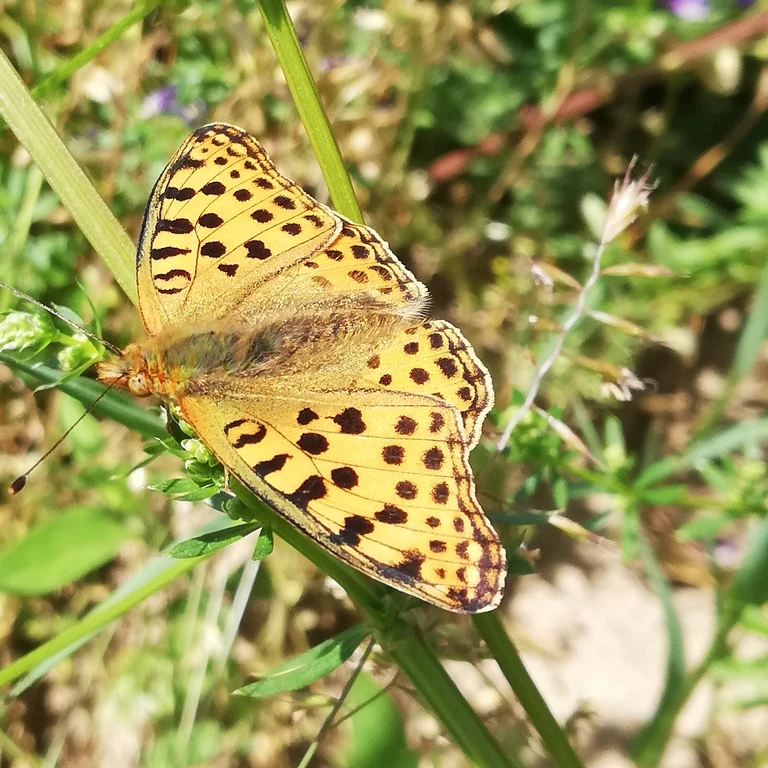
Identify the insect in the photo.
Issoria lathonia
